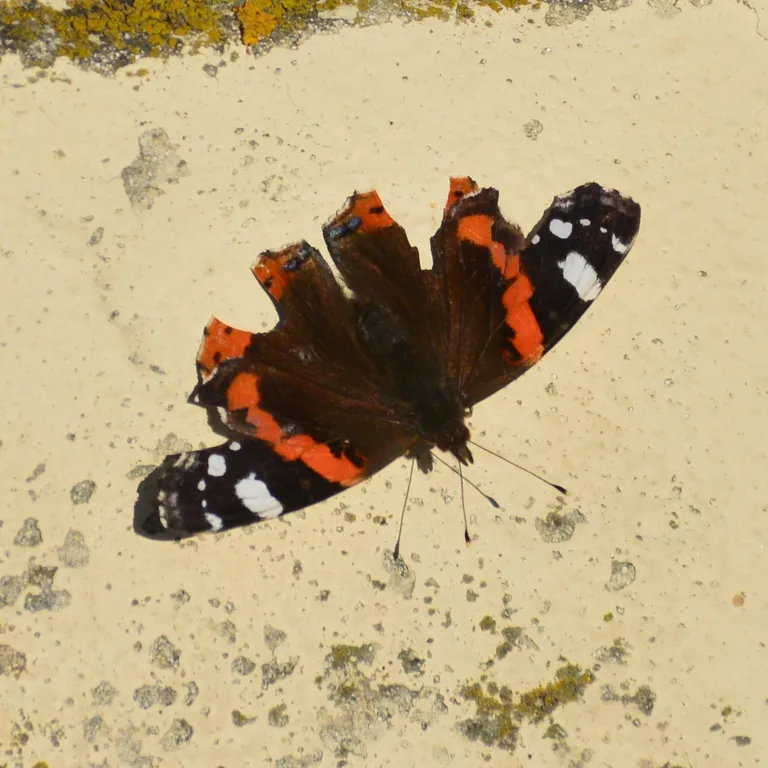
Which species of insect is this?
Vanessa atalanta
